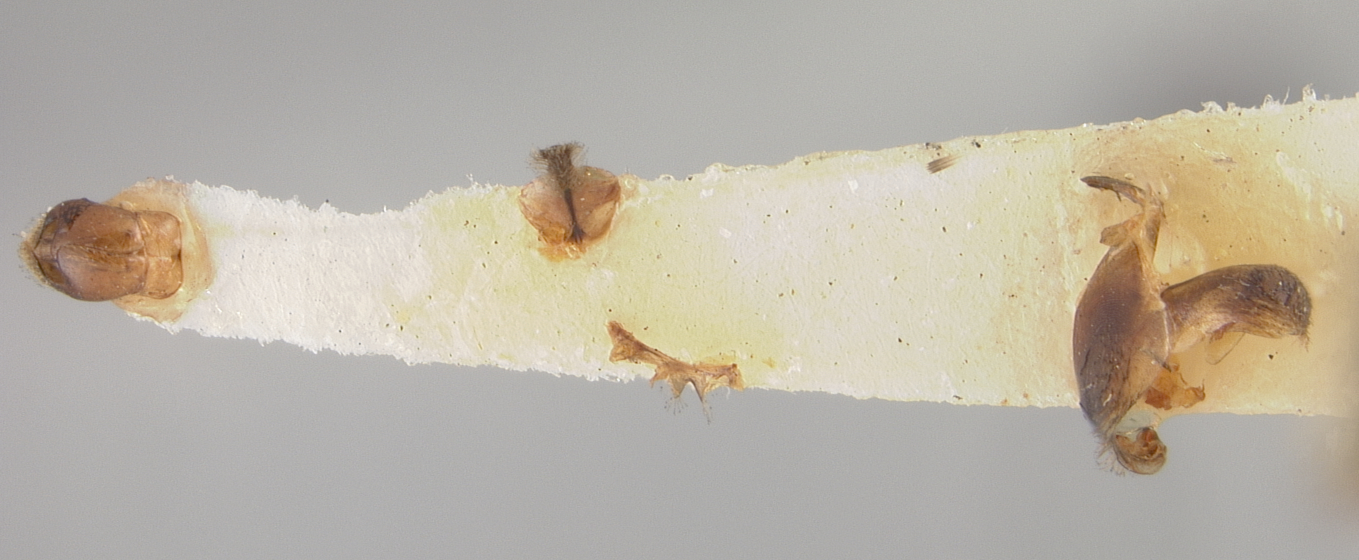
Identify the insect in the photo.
Andrena claremonti
